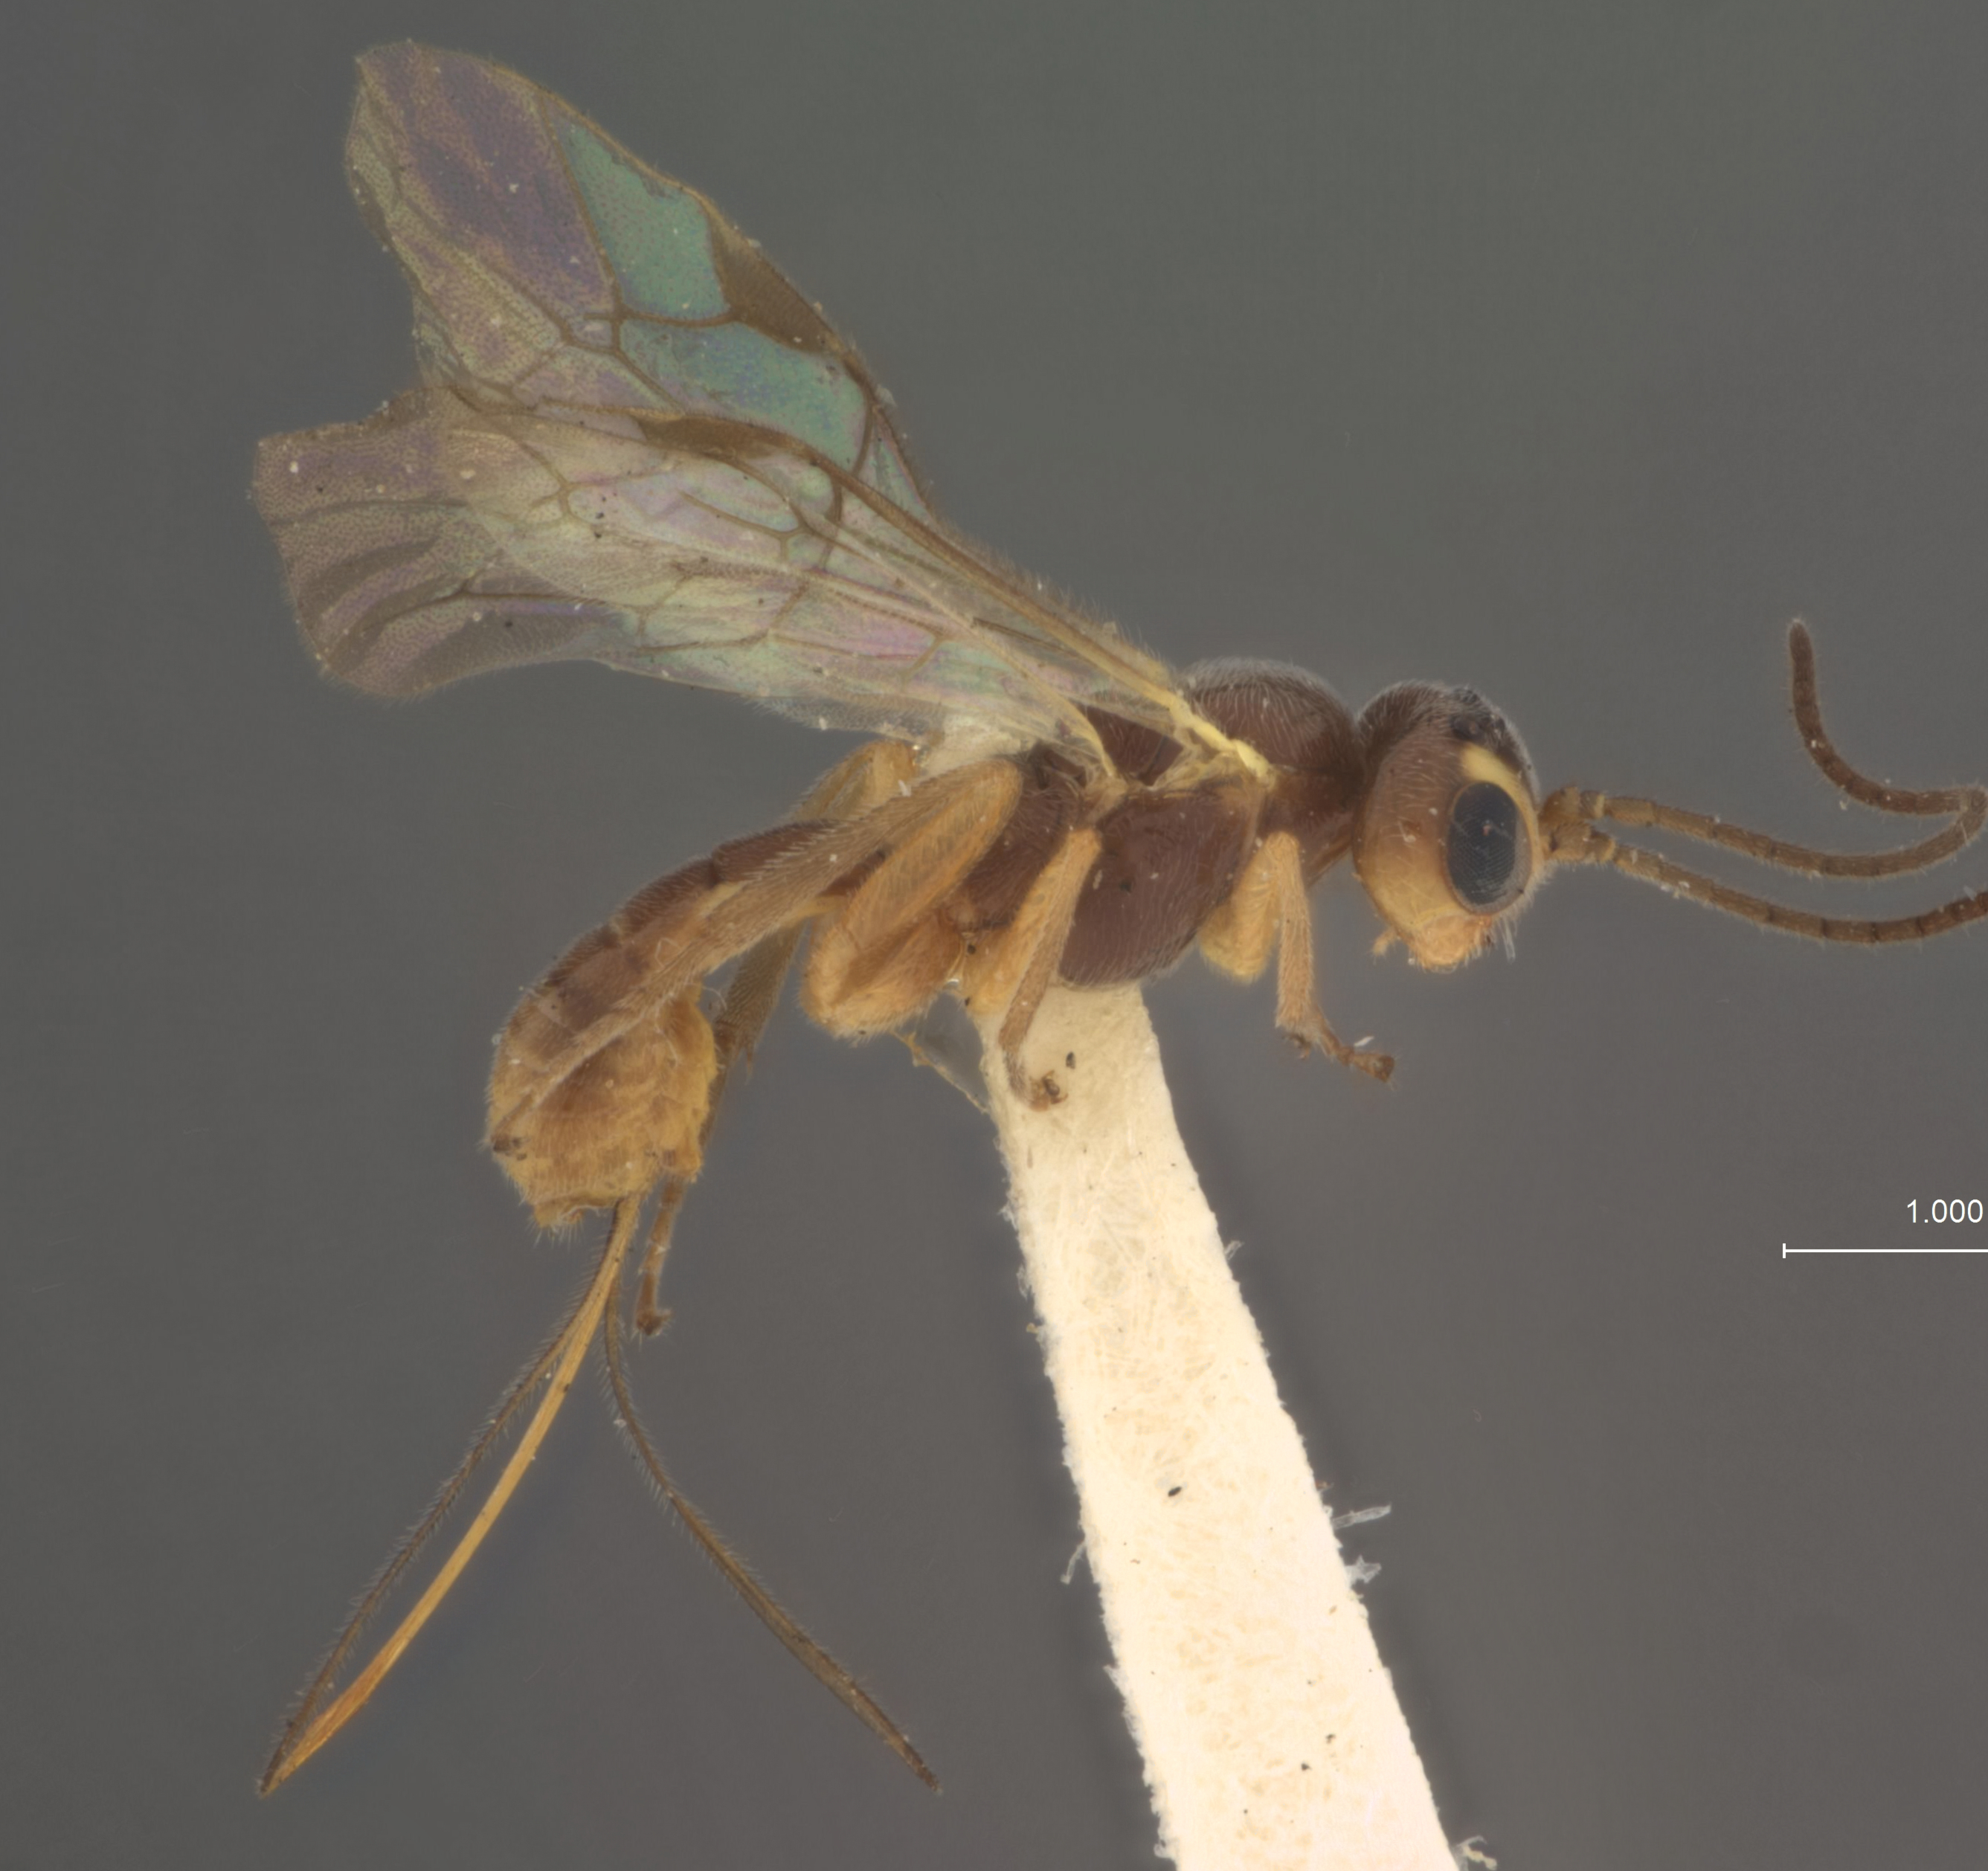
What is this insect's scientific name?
Lysiognatha bridwelli
